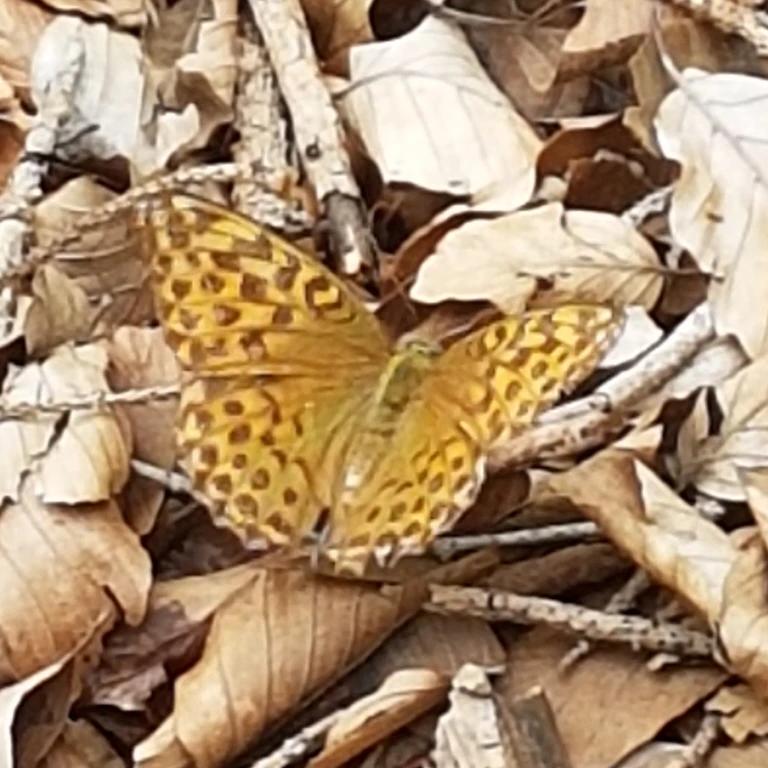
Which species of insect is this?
Argynnis paphia
